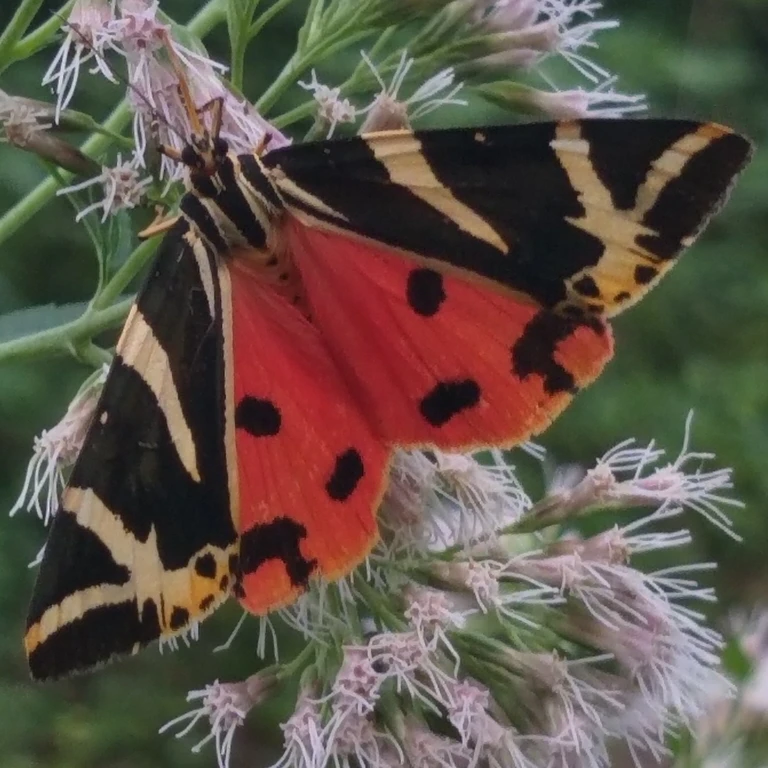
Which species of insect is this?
Euplagia quadripunctaria
